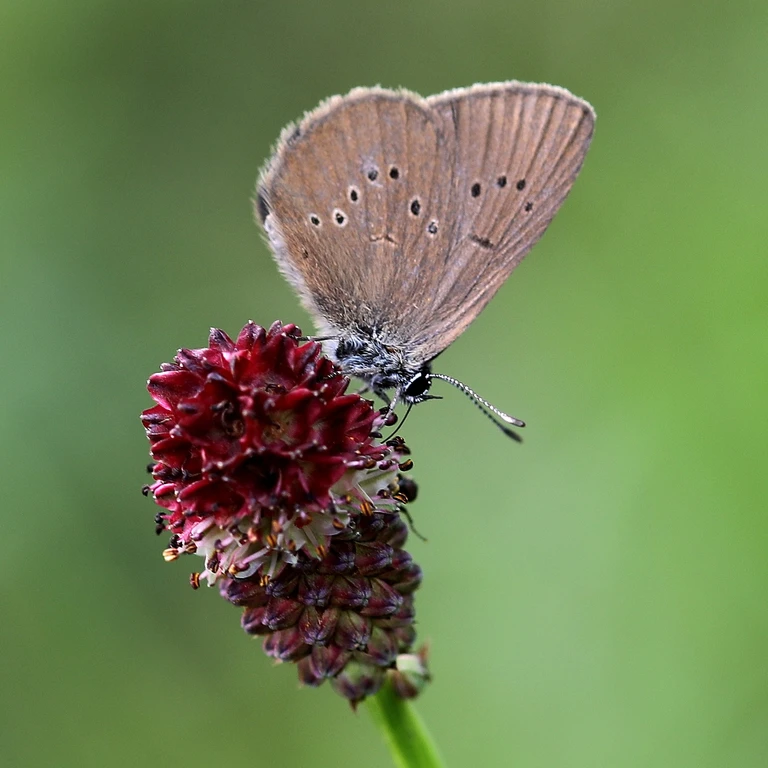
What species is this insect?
Phengaris nausithous (also Maculinea nausithous)
